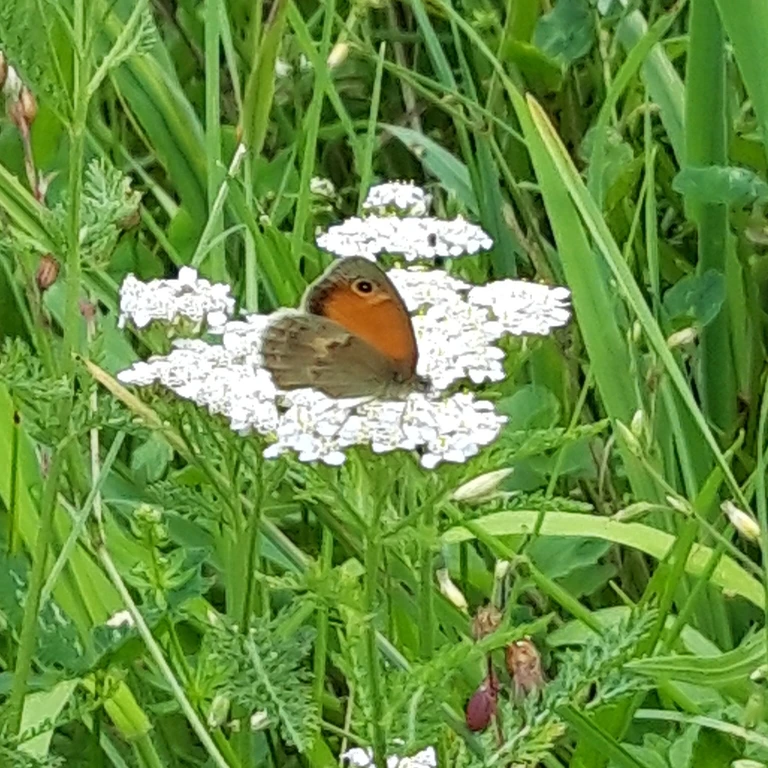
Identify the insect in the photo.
Coenonympha pamphilus
